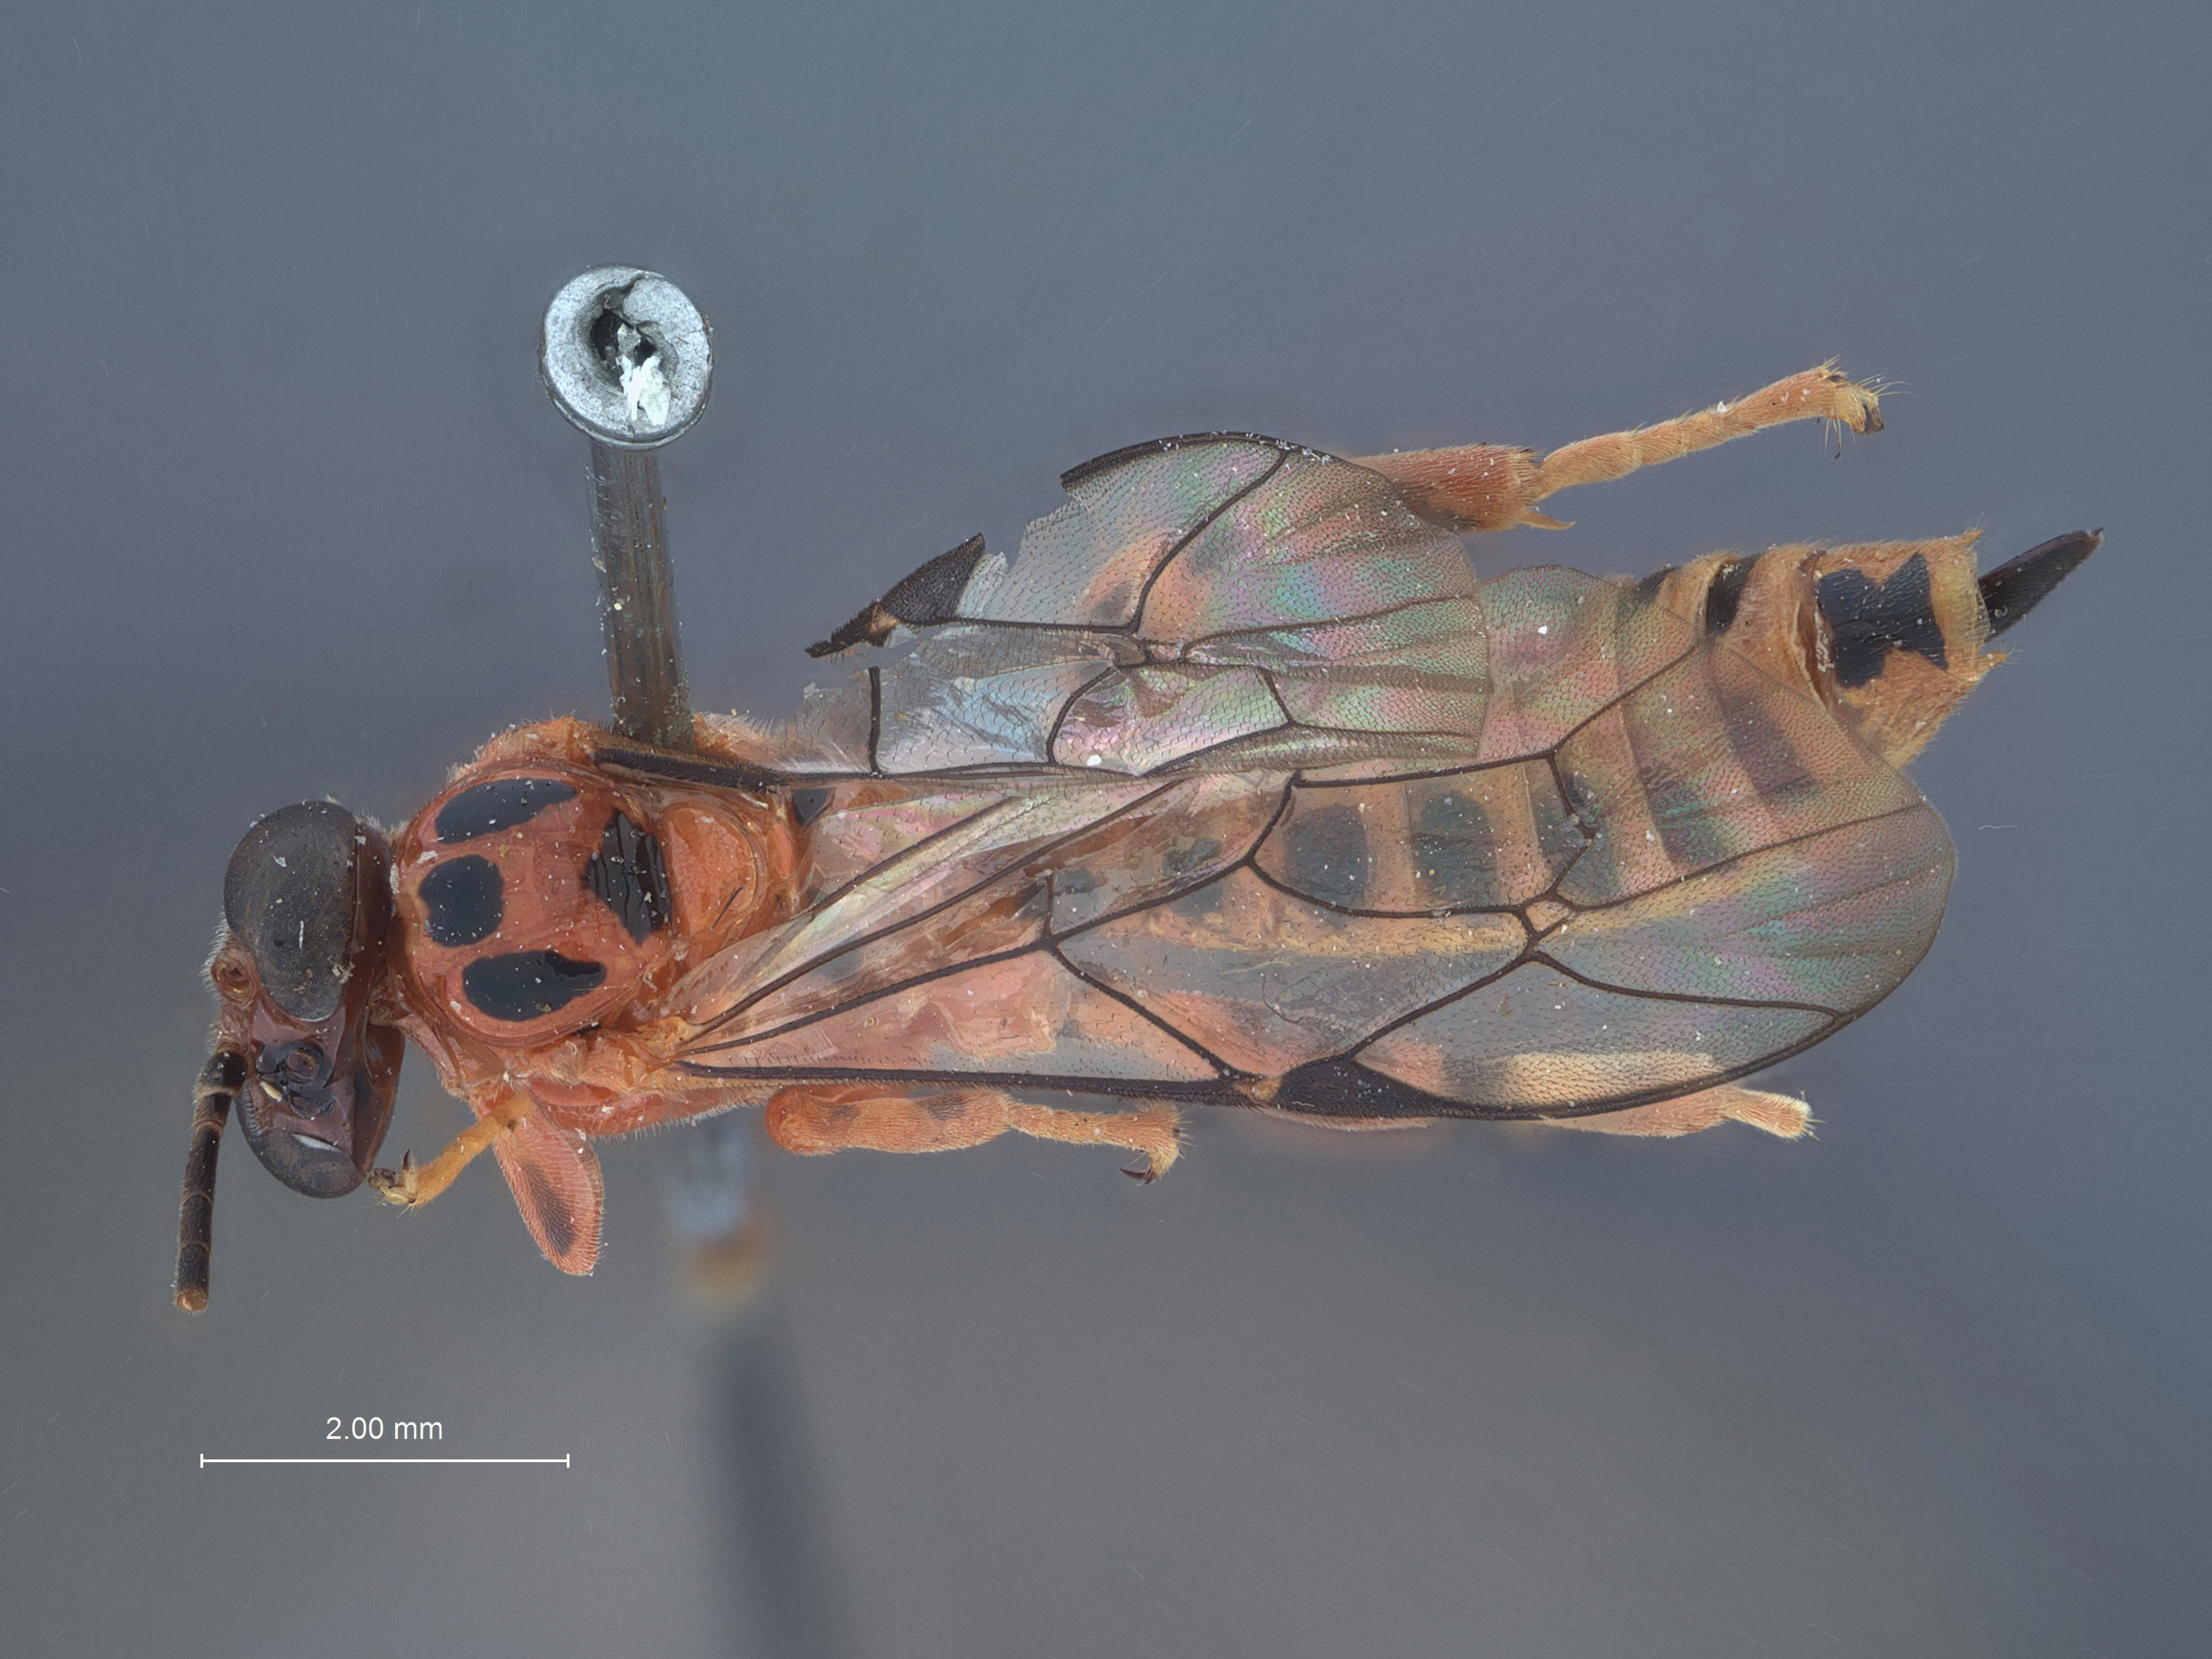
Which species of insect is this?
Xanthopimpla laticeps
